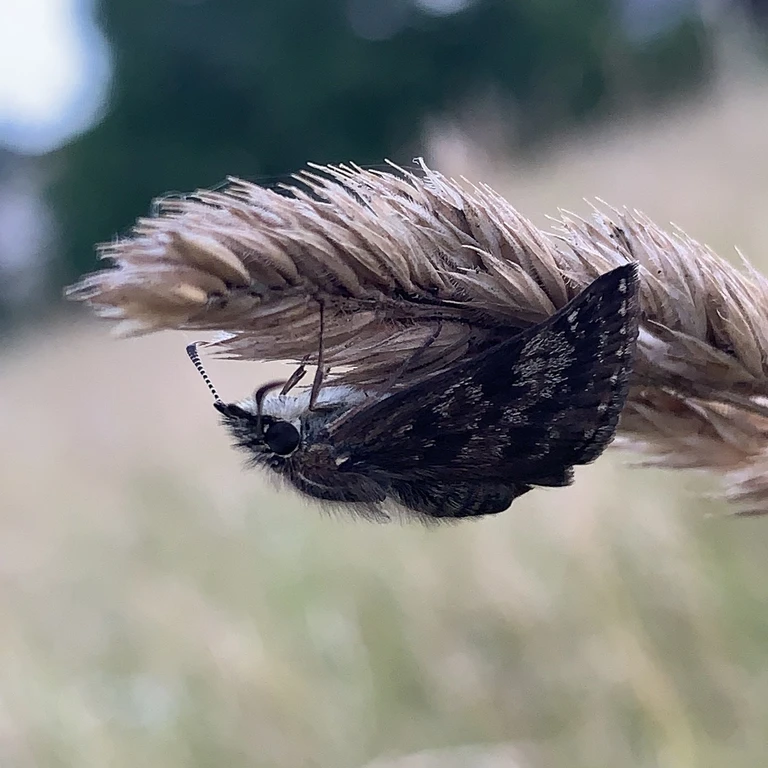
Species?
Erynnis tages
